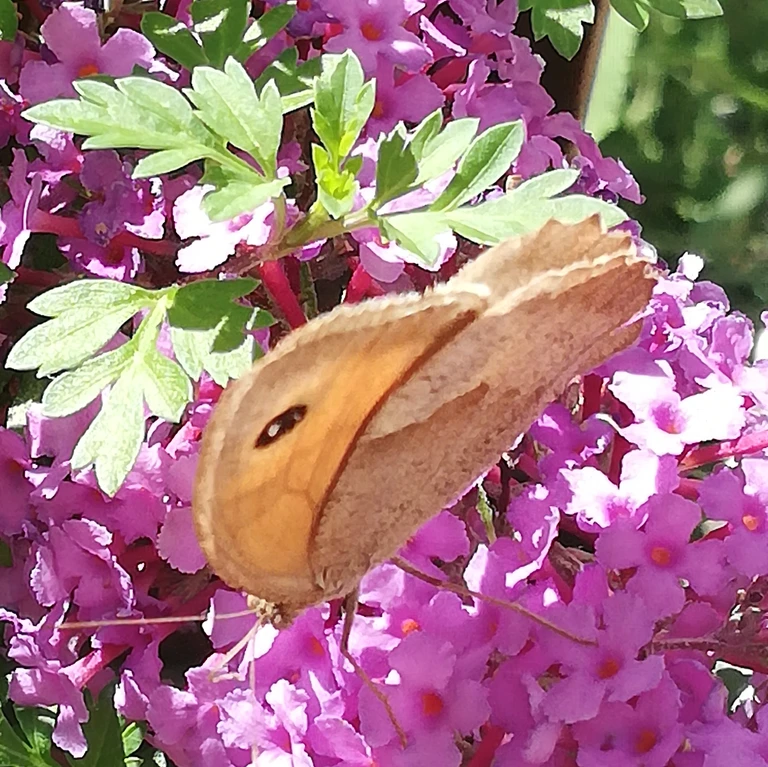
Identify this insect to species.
Maniola jurtina
